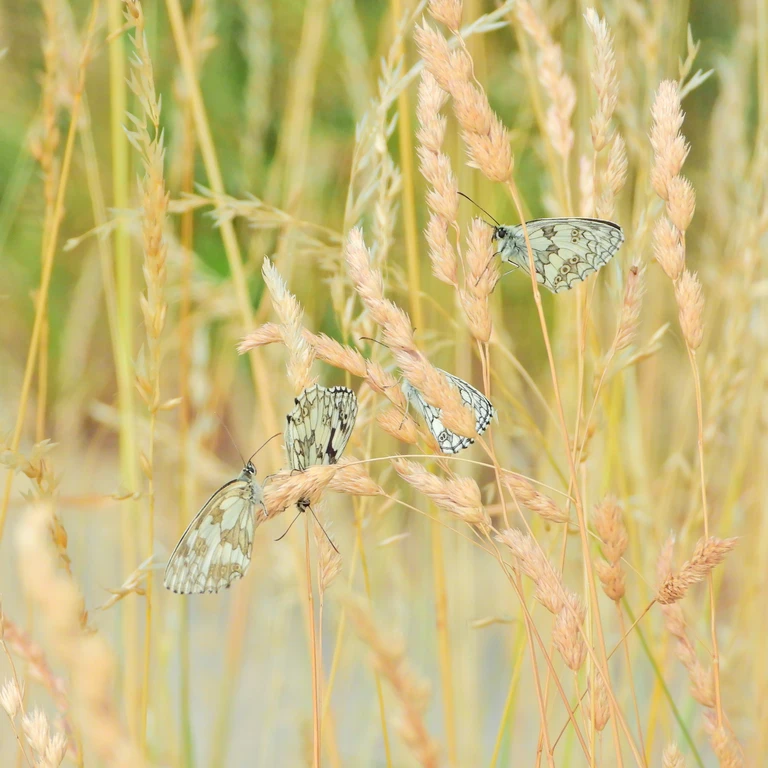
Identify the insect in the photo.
Melanargia galathea
